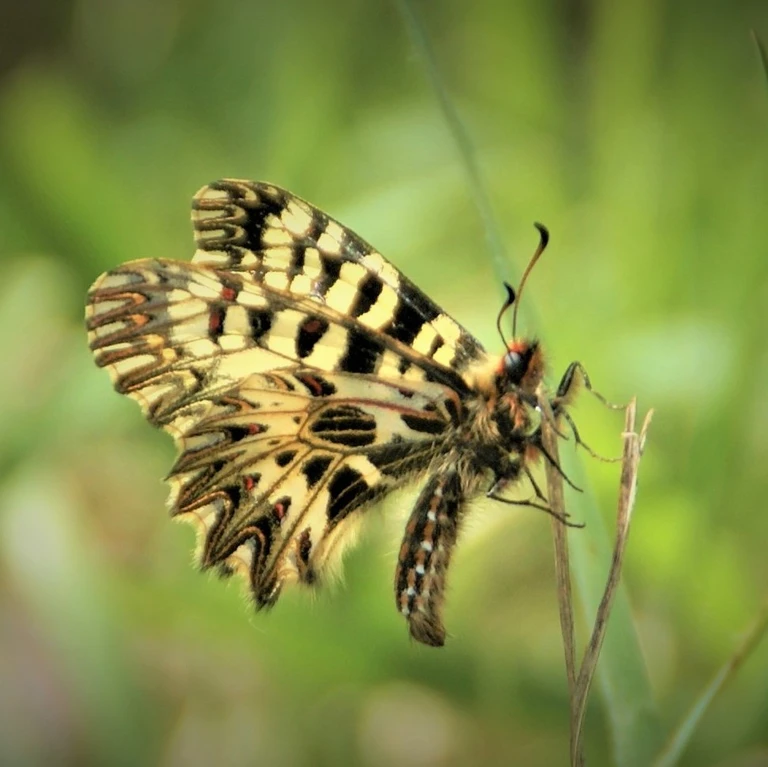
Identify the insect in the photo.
Zerynthia polyxena
